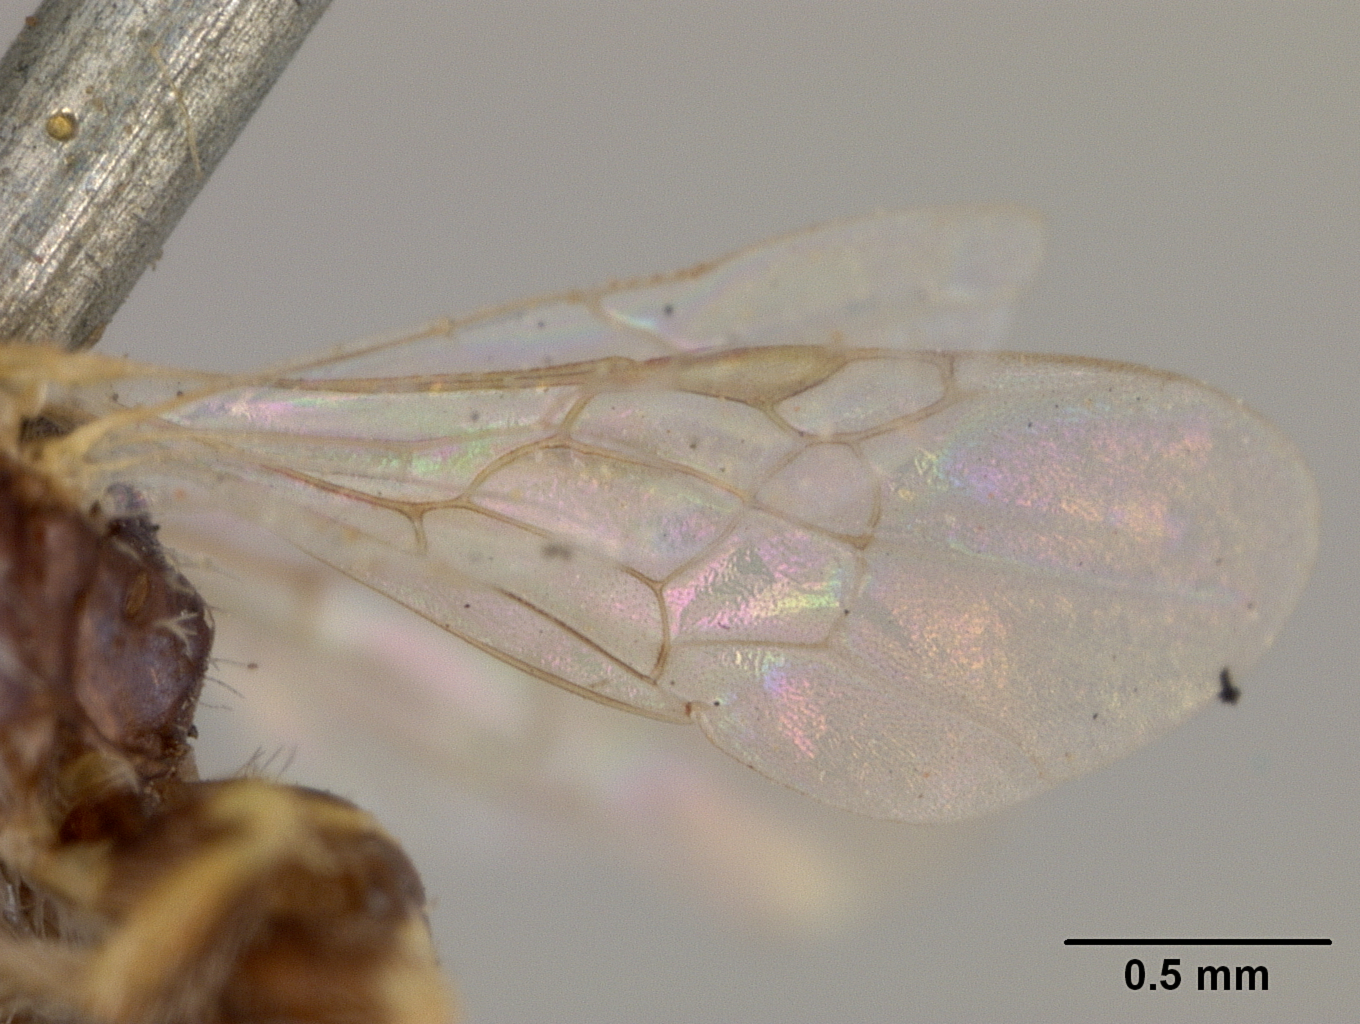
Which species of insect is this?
Perdita erigeronis
